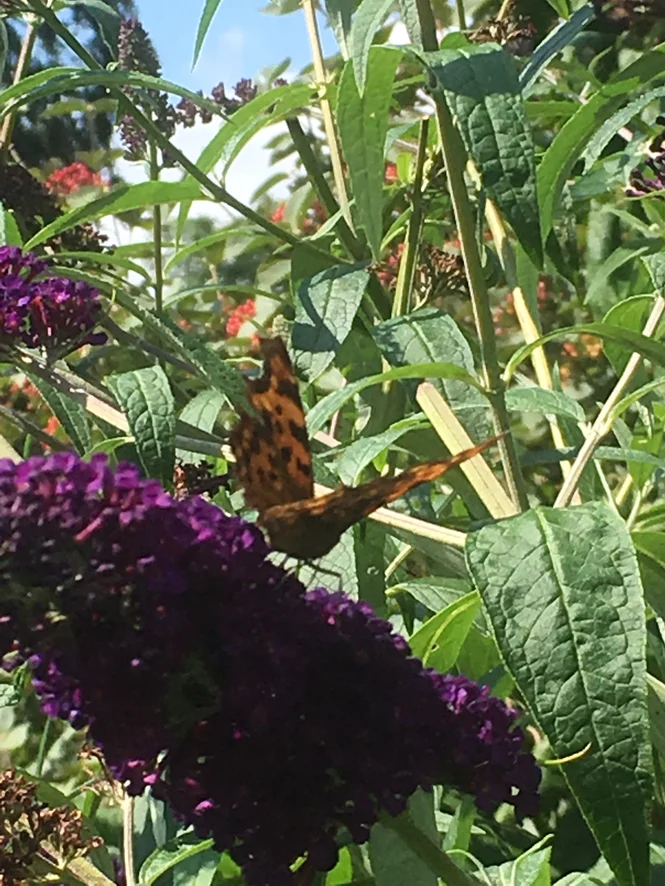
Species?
Polygonia c-album
